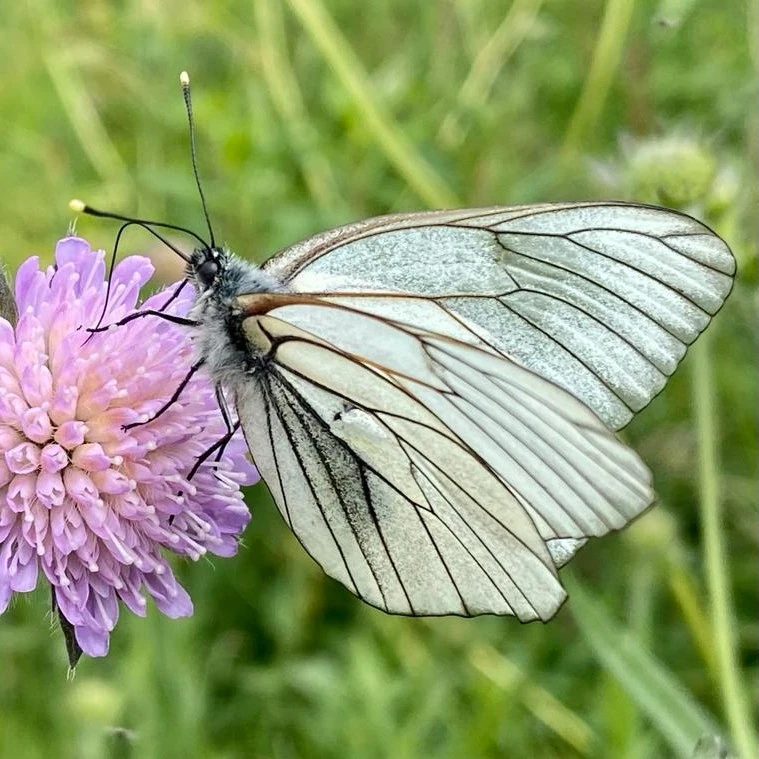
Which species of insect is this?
Aporia crataegi
